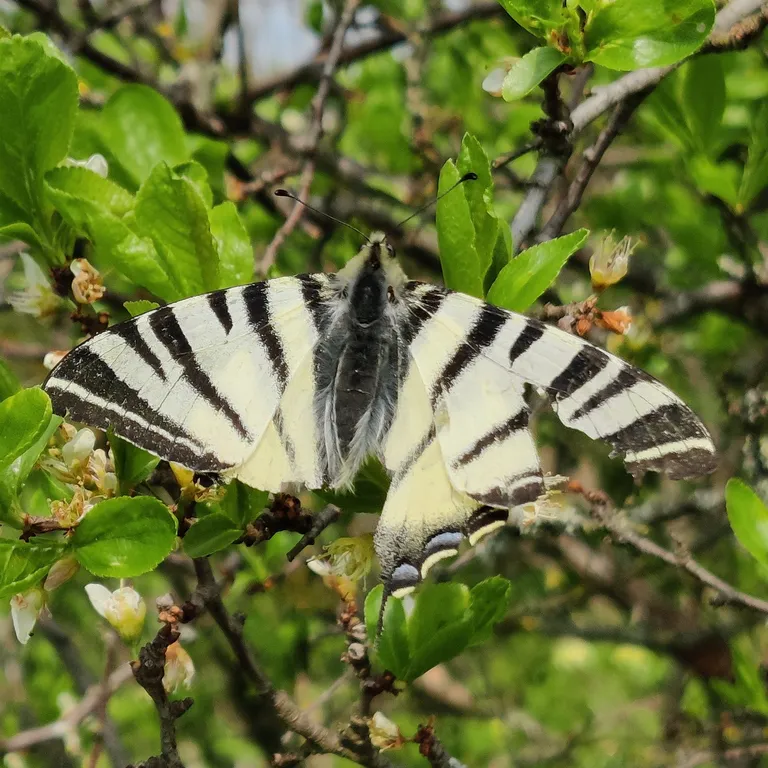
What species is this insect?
Iphiclides podalirius
